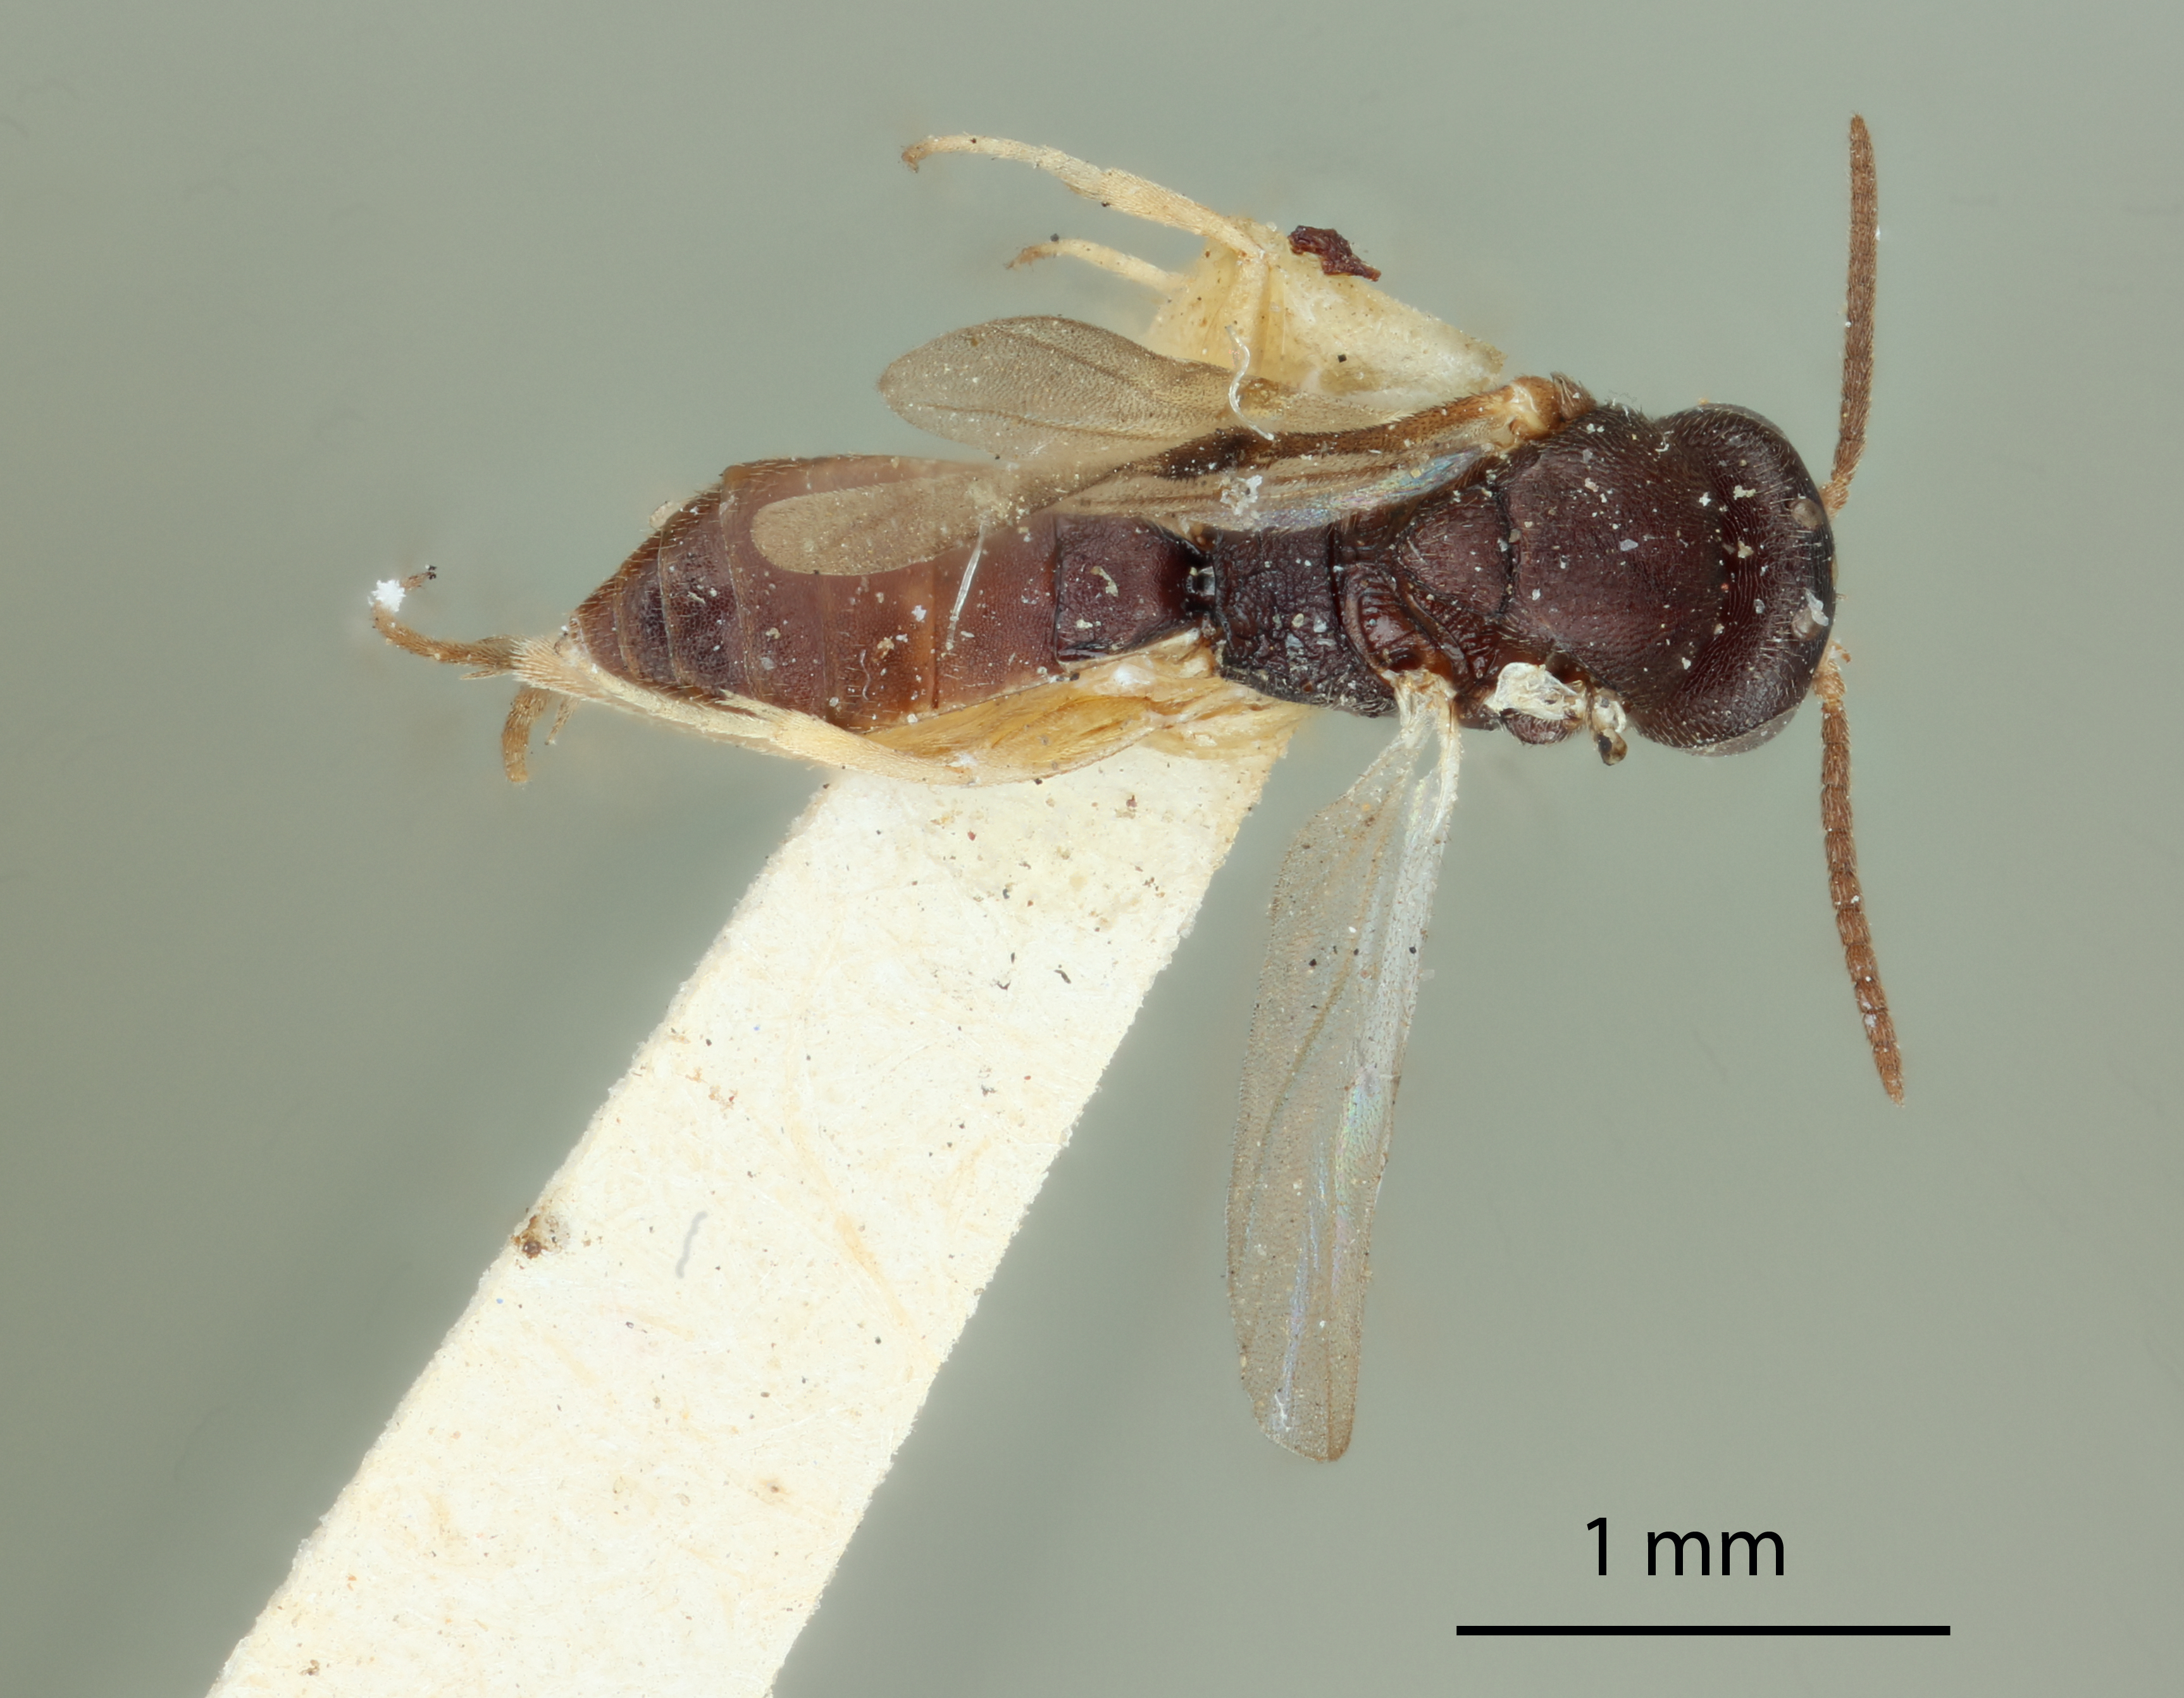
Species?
Elasmosoma pergandei
